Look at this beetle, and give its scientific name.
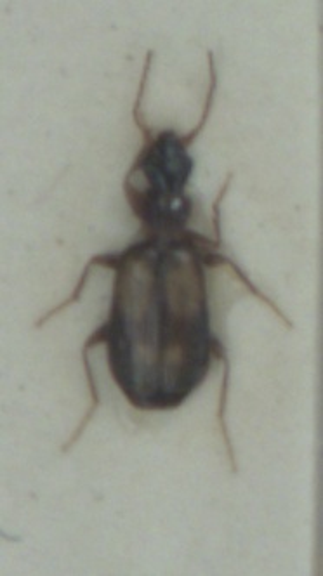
Calodromius spilotus
